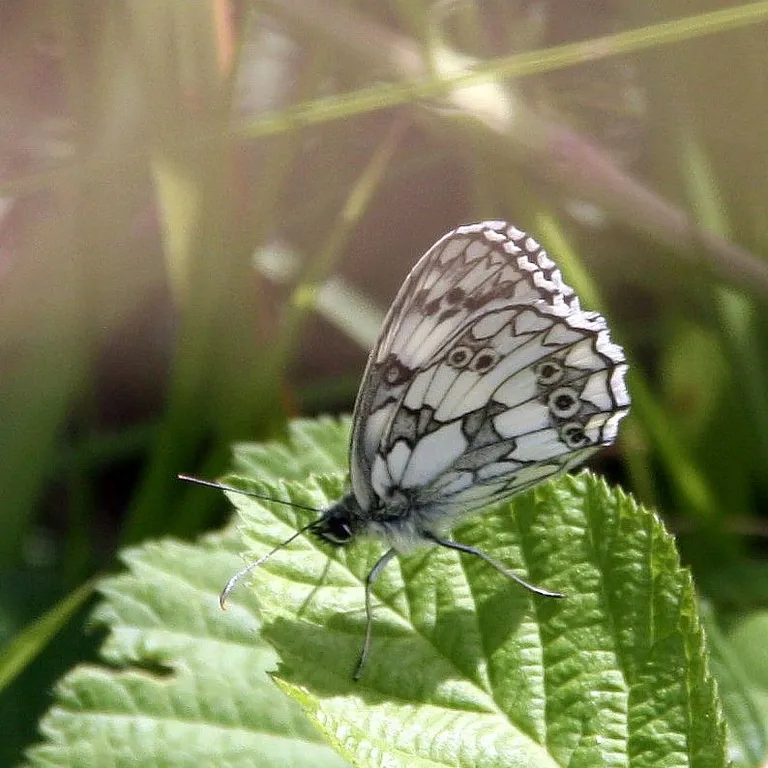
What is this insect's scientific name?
Melanargia galathea
